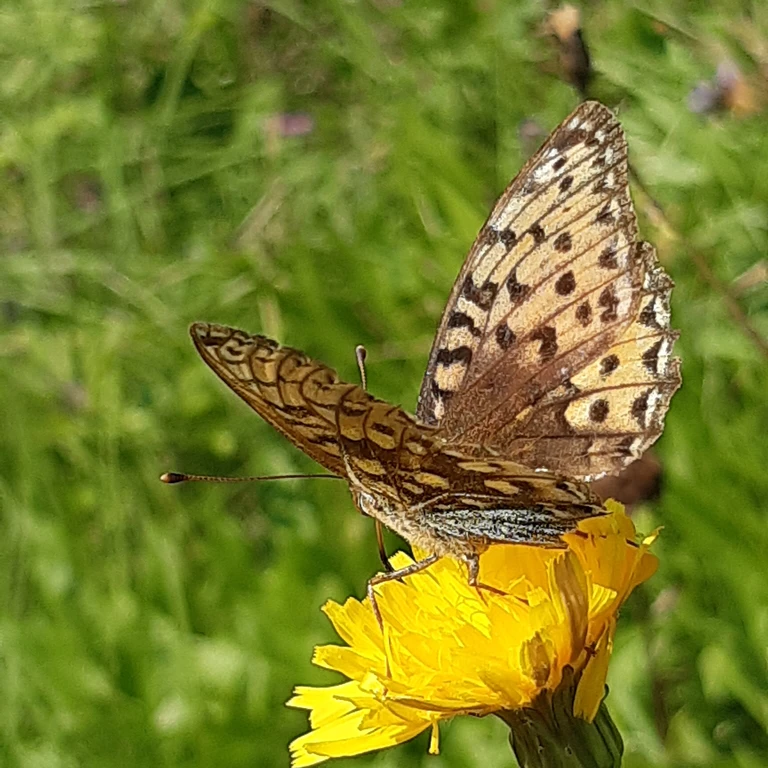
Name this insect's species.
Speyeria aglaja
